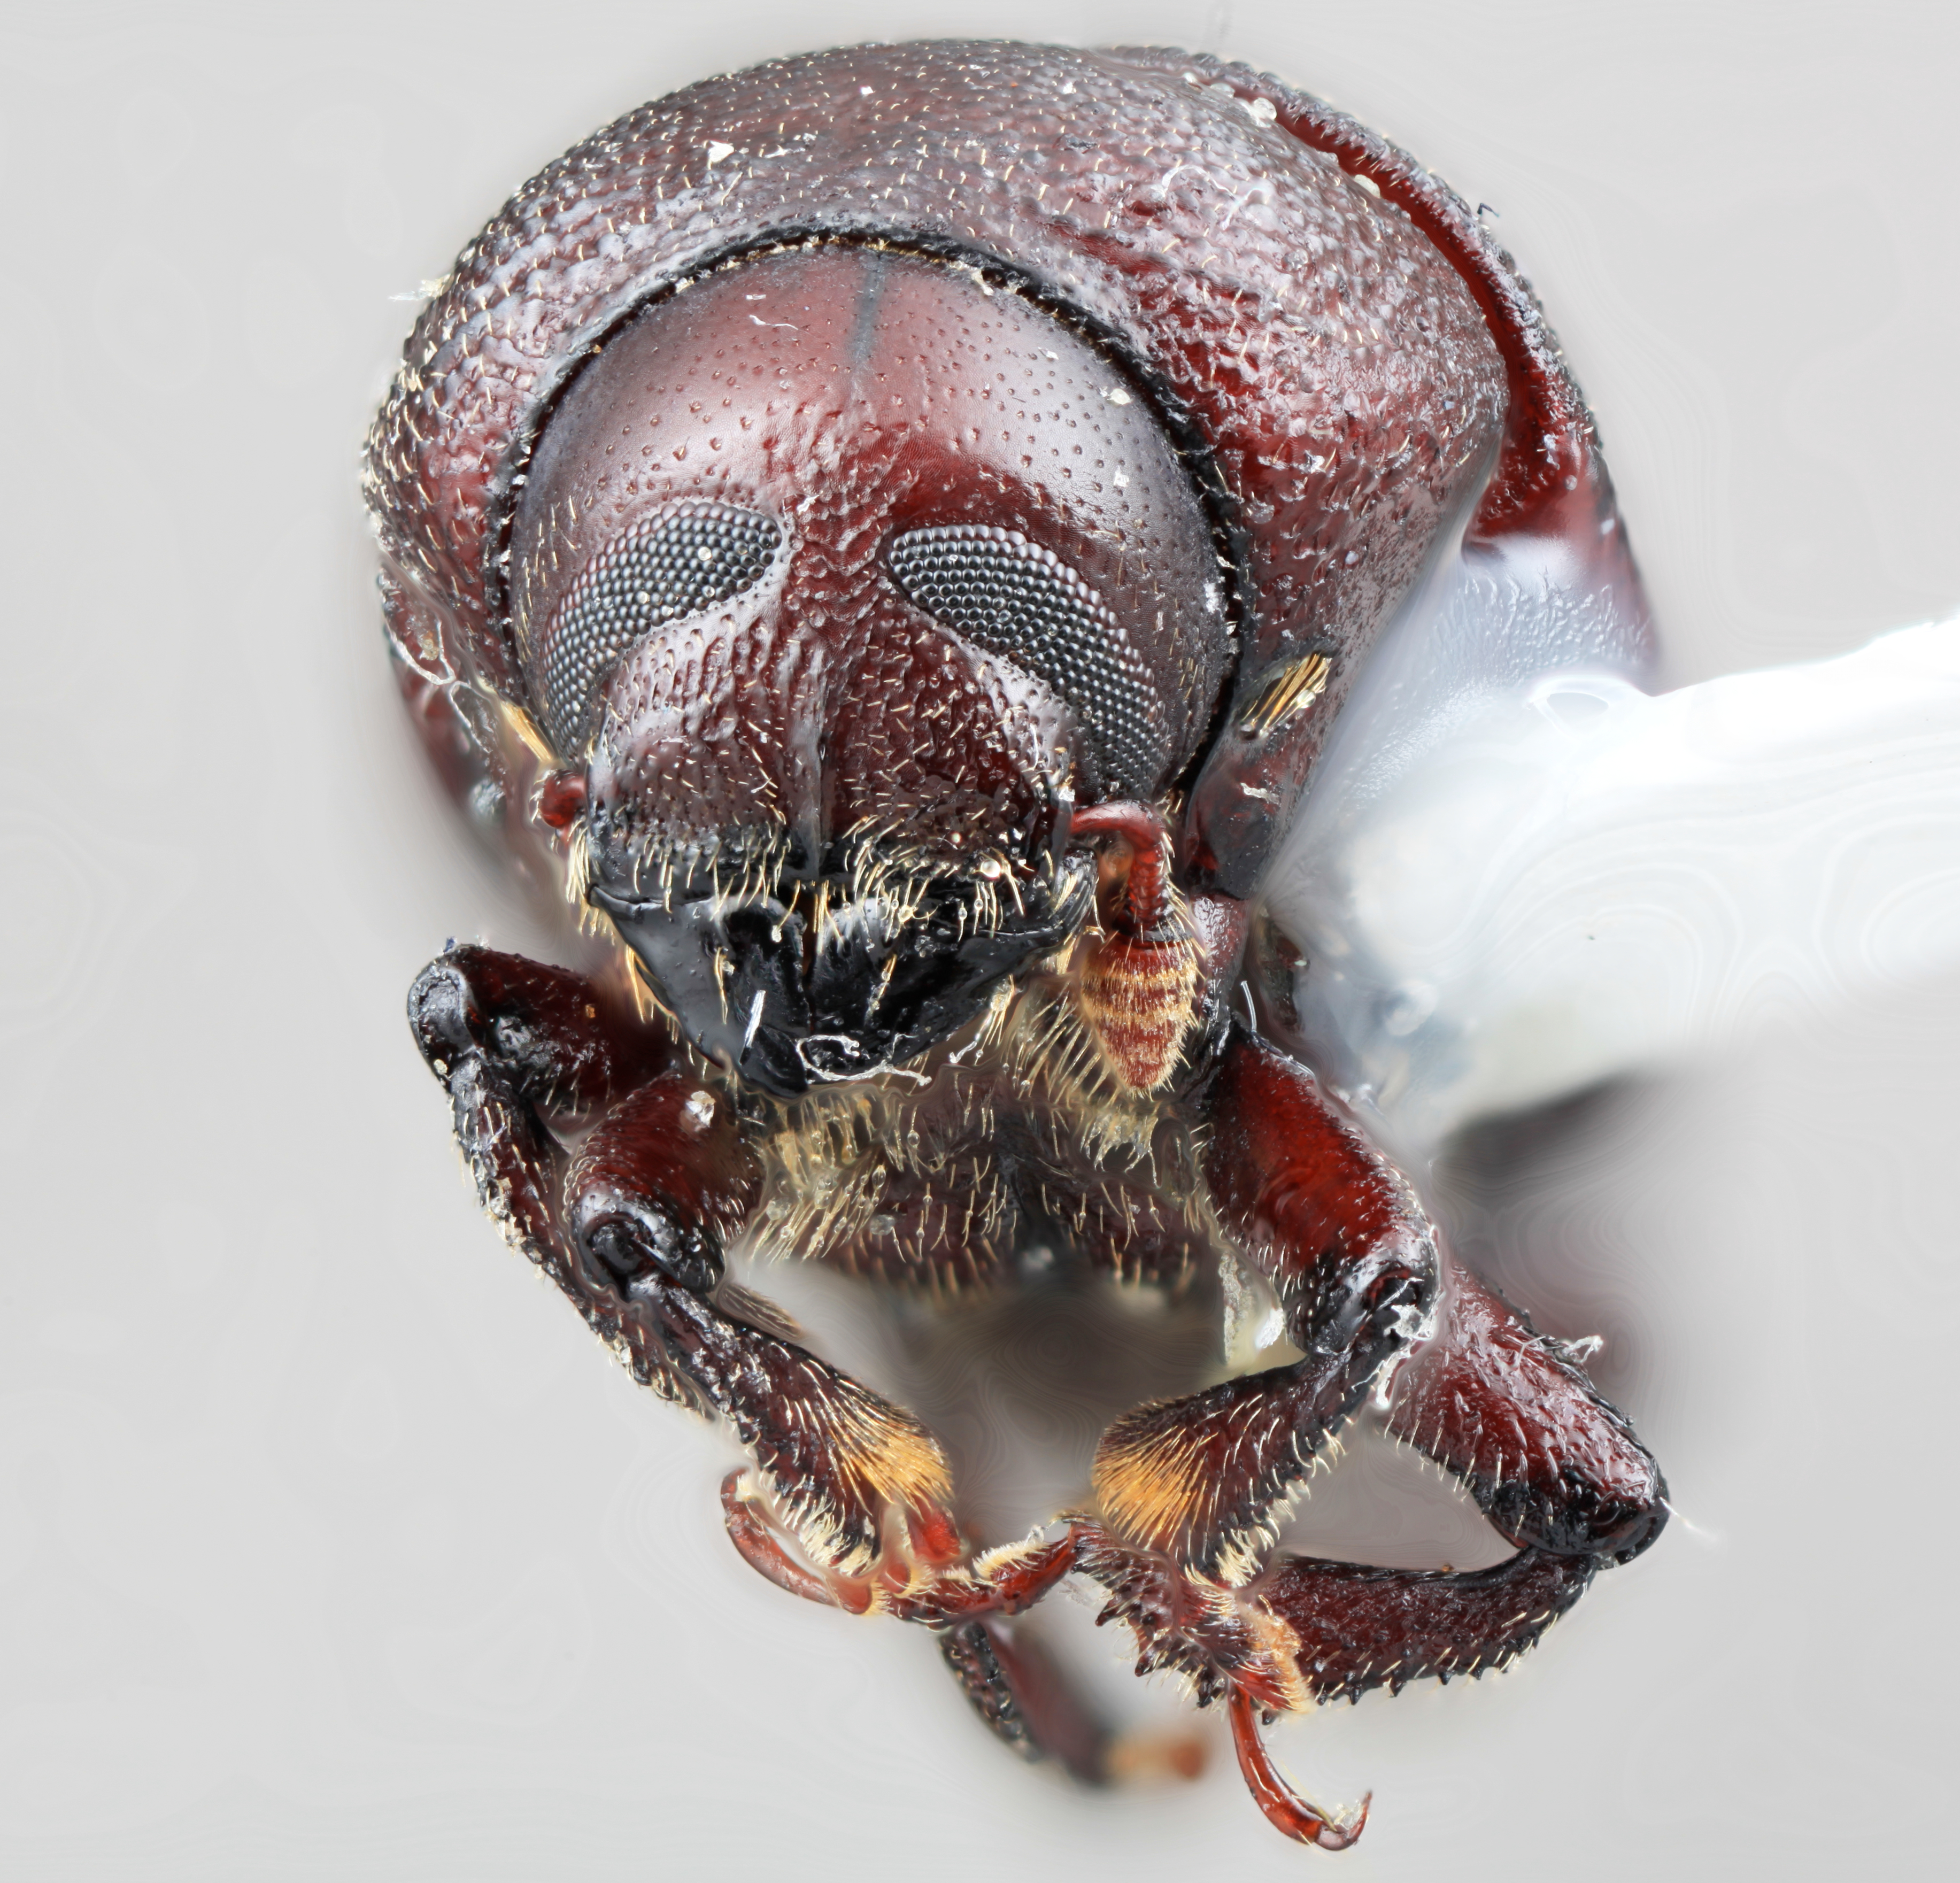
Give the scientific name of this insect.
Phloeoborus orinocensus
